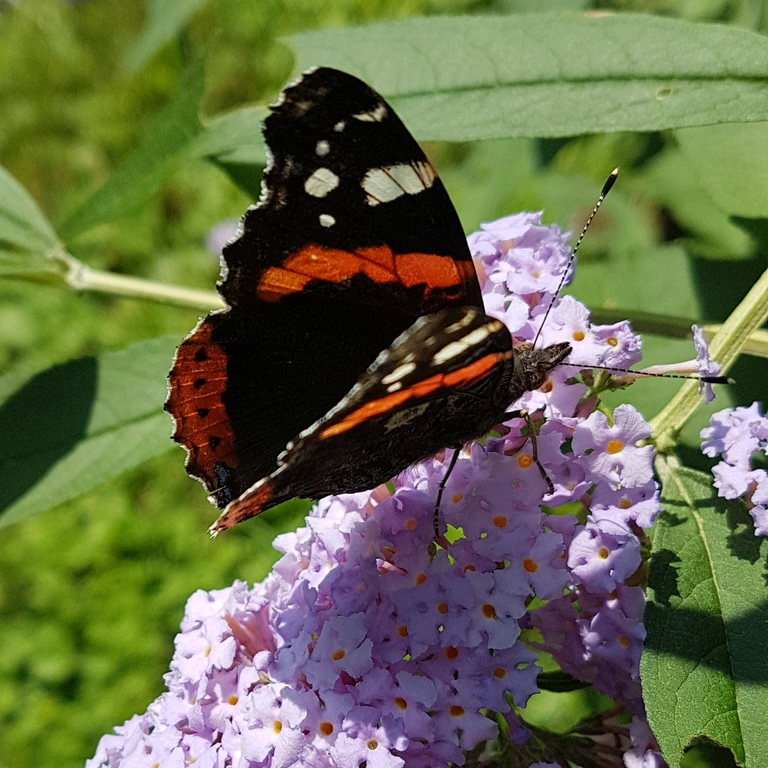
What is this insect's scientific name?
Vanessa atalanta
